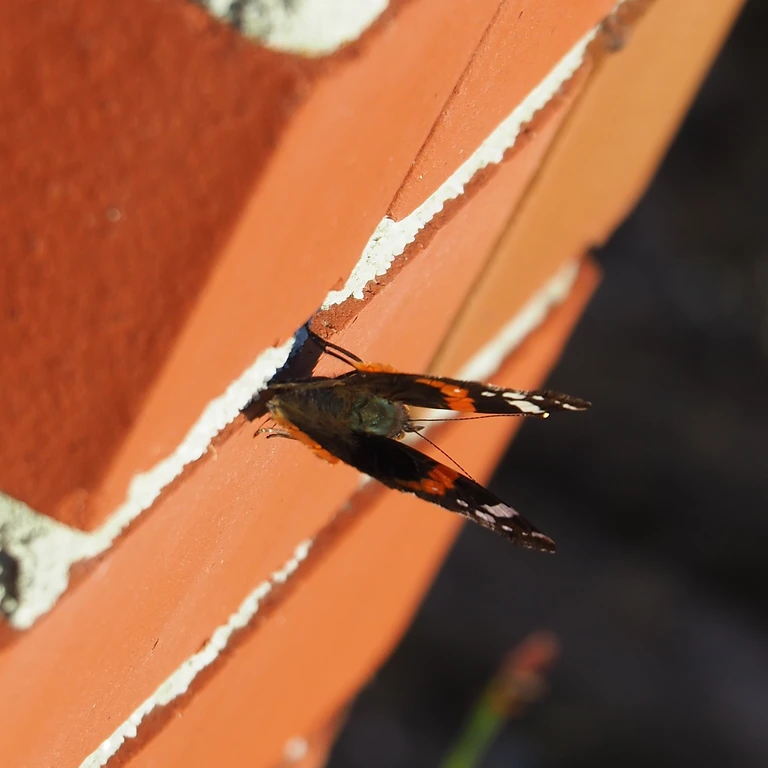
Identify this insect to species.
Vanessa atalanta
